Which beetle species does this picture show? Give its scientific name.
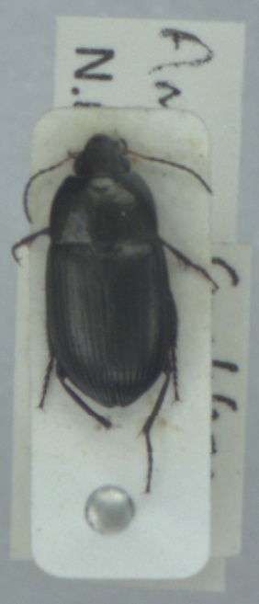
Amara ovata
